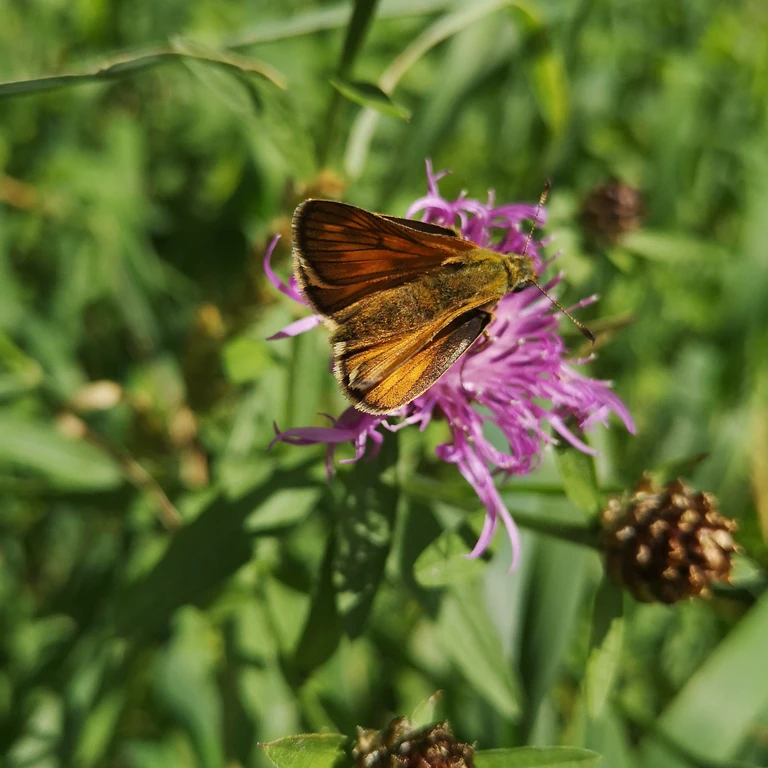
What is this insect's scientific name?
Ochlodes sylvanus (also Ochlodes venata)
